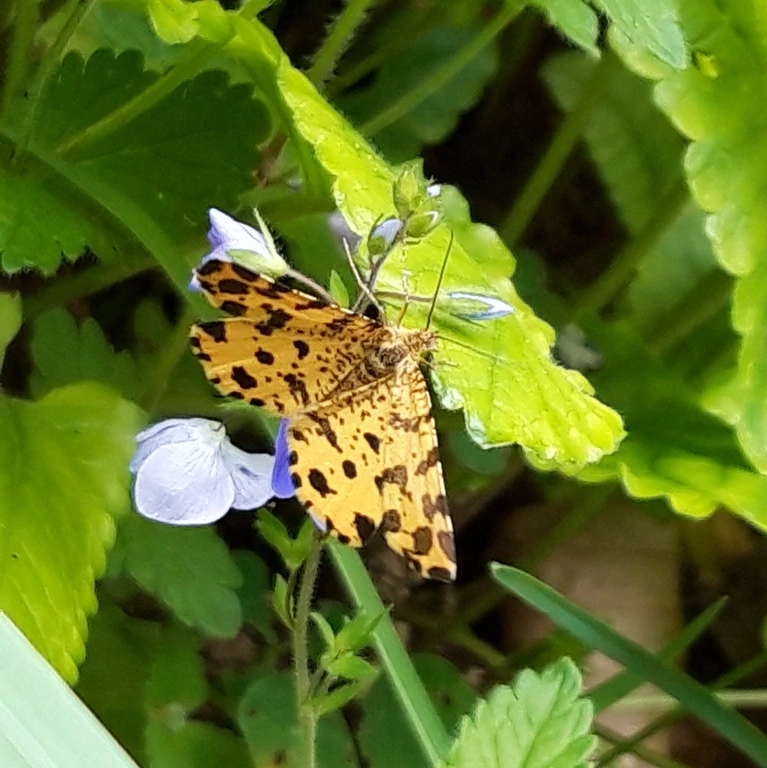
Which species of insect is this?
Pseudopanthera macularia
